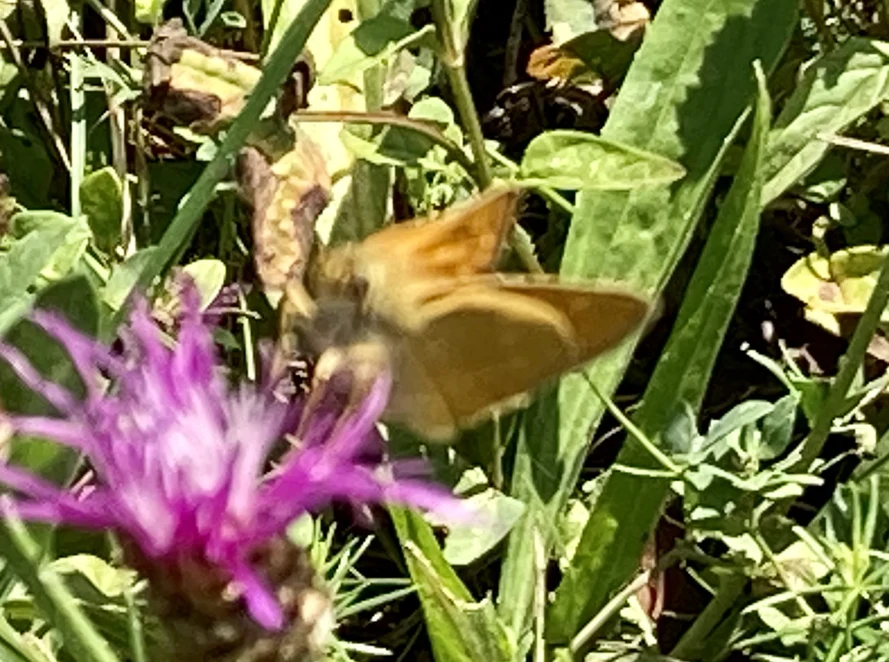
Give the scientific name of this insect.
Ochlodes sylvanus (also Ochlodes venata)
